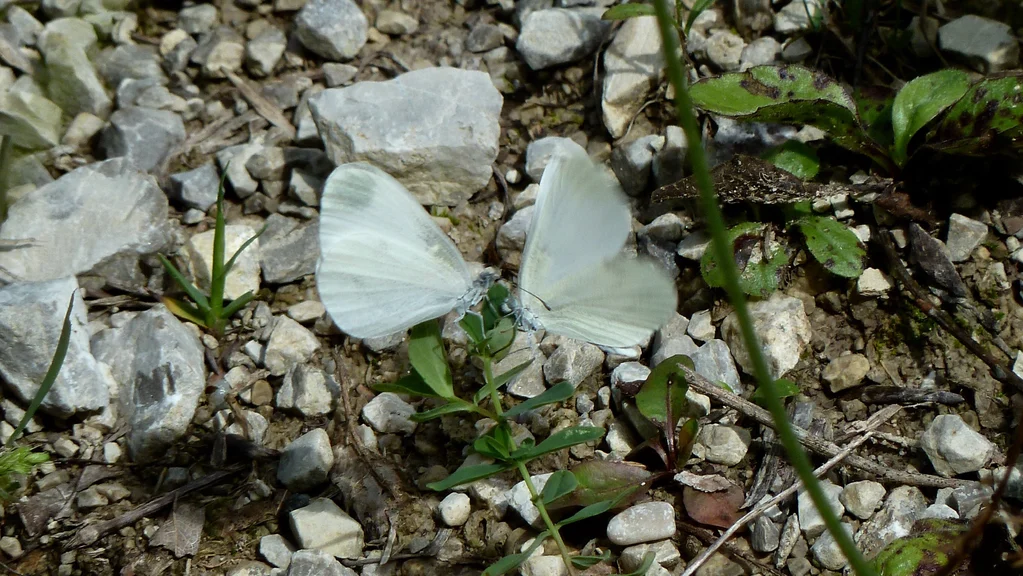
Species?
Leptidea sinapis/juvernica
